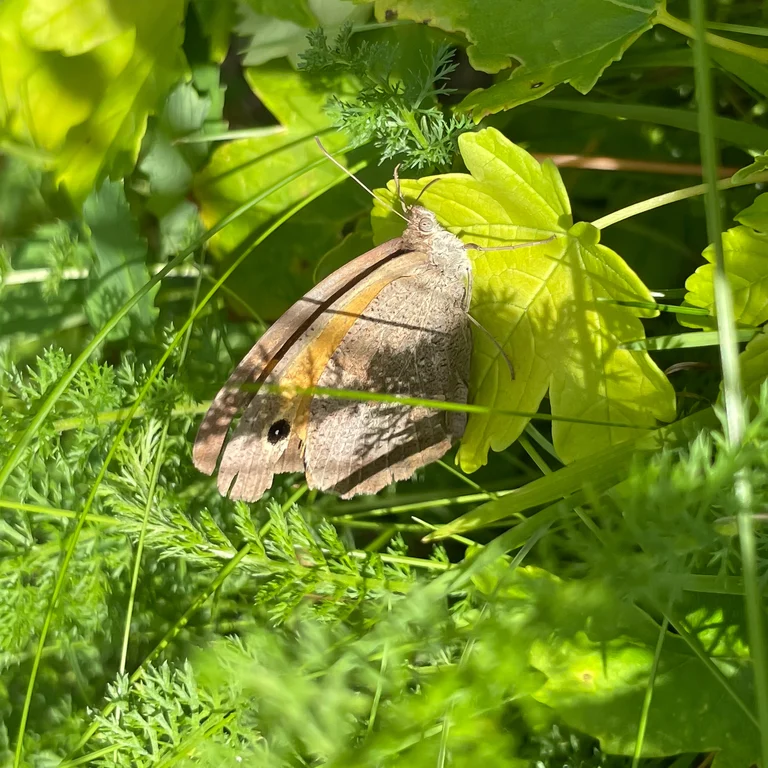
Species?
Maniola jurtina
